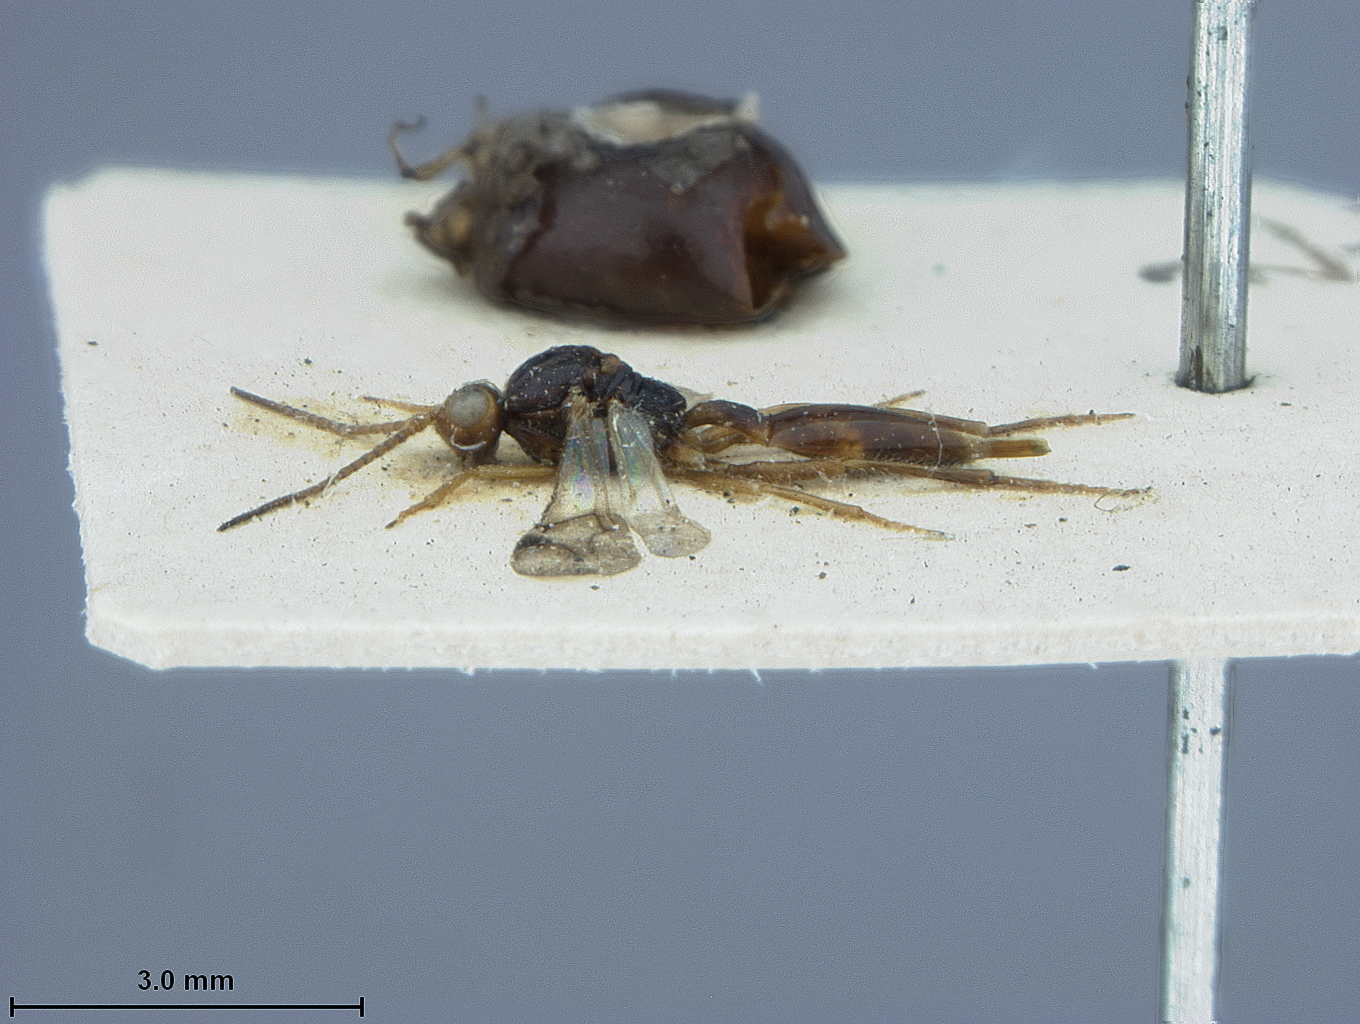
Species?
Aclitus nawaii
